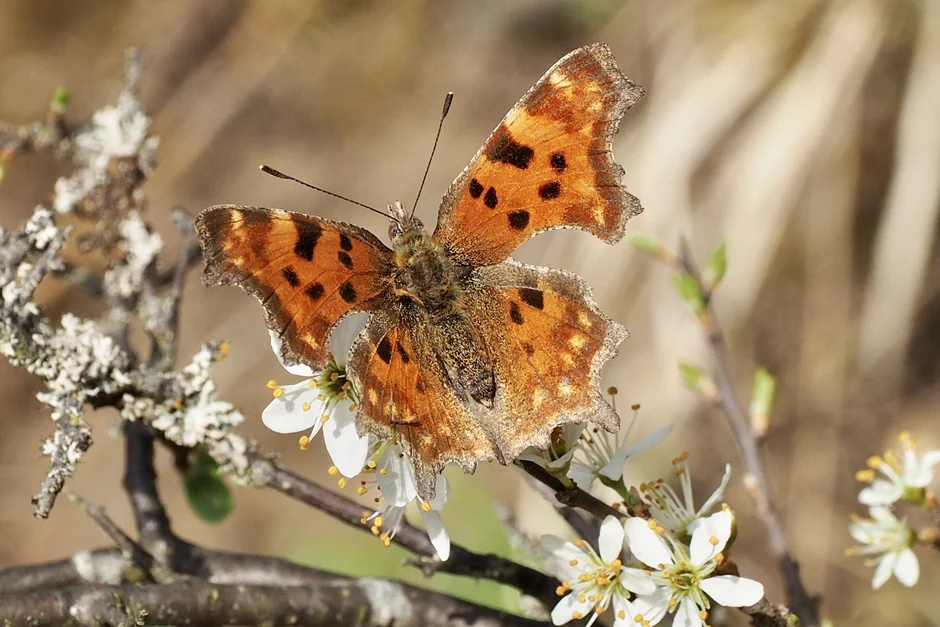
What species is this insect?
Polygonia c-album
